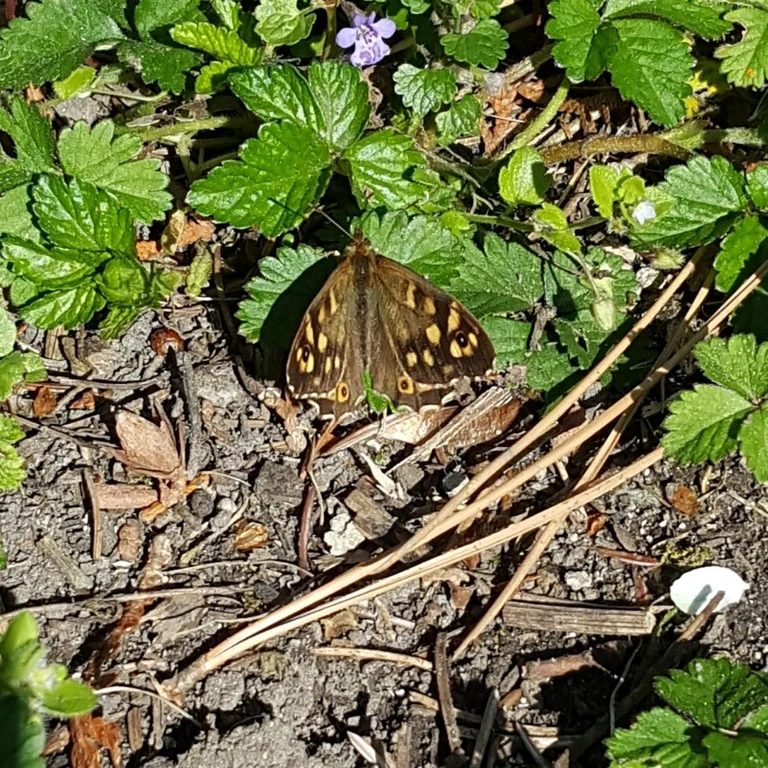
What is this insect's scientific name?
Pararge aegeria
